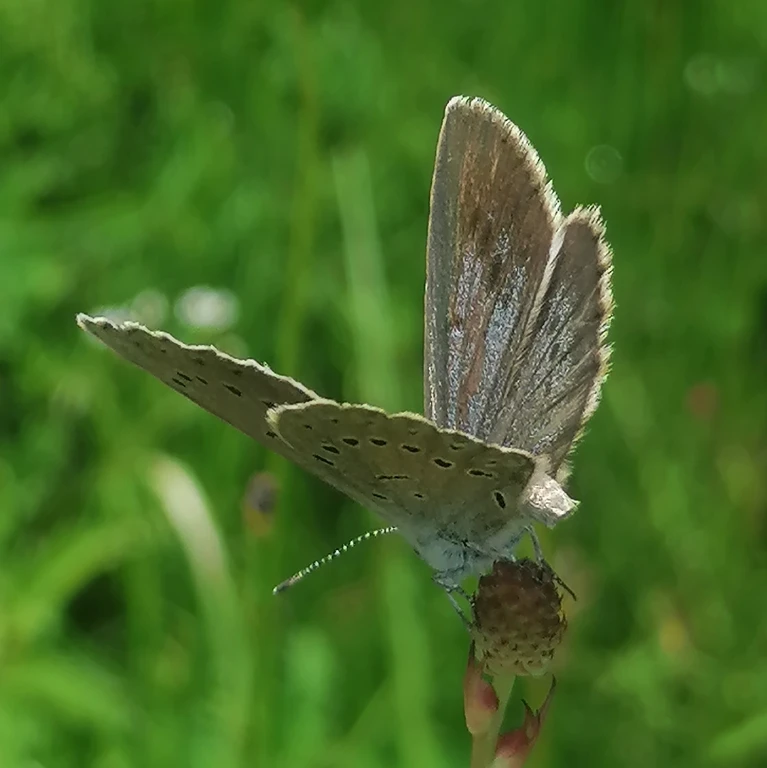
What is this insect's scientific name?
Phengaris teleius
